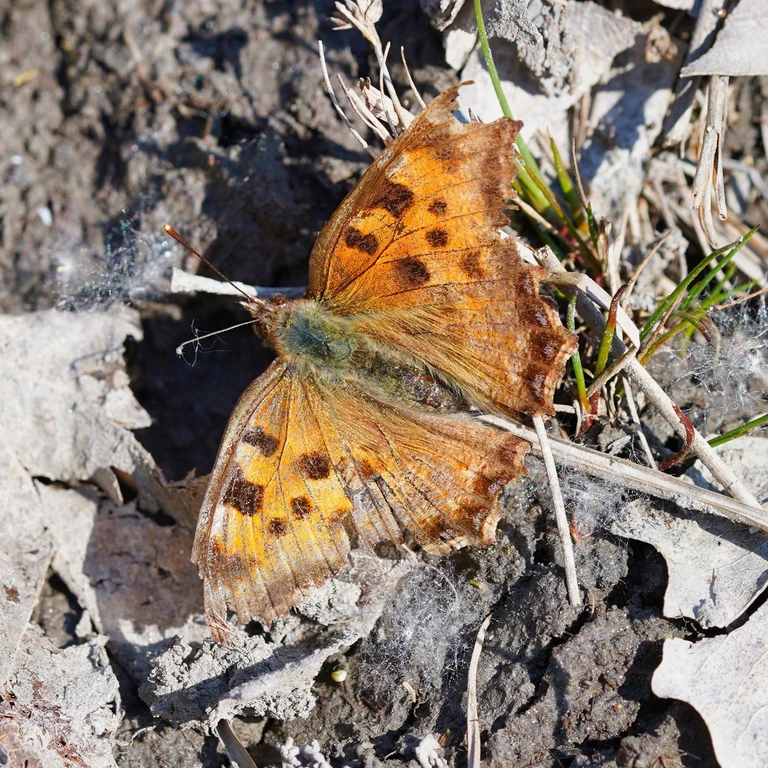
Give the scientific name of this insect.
Nymphalis polychloros
